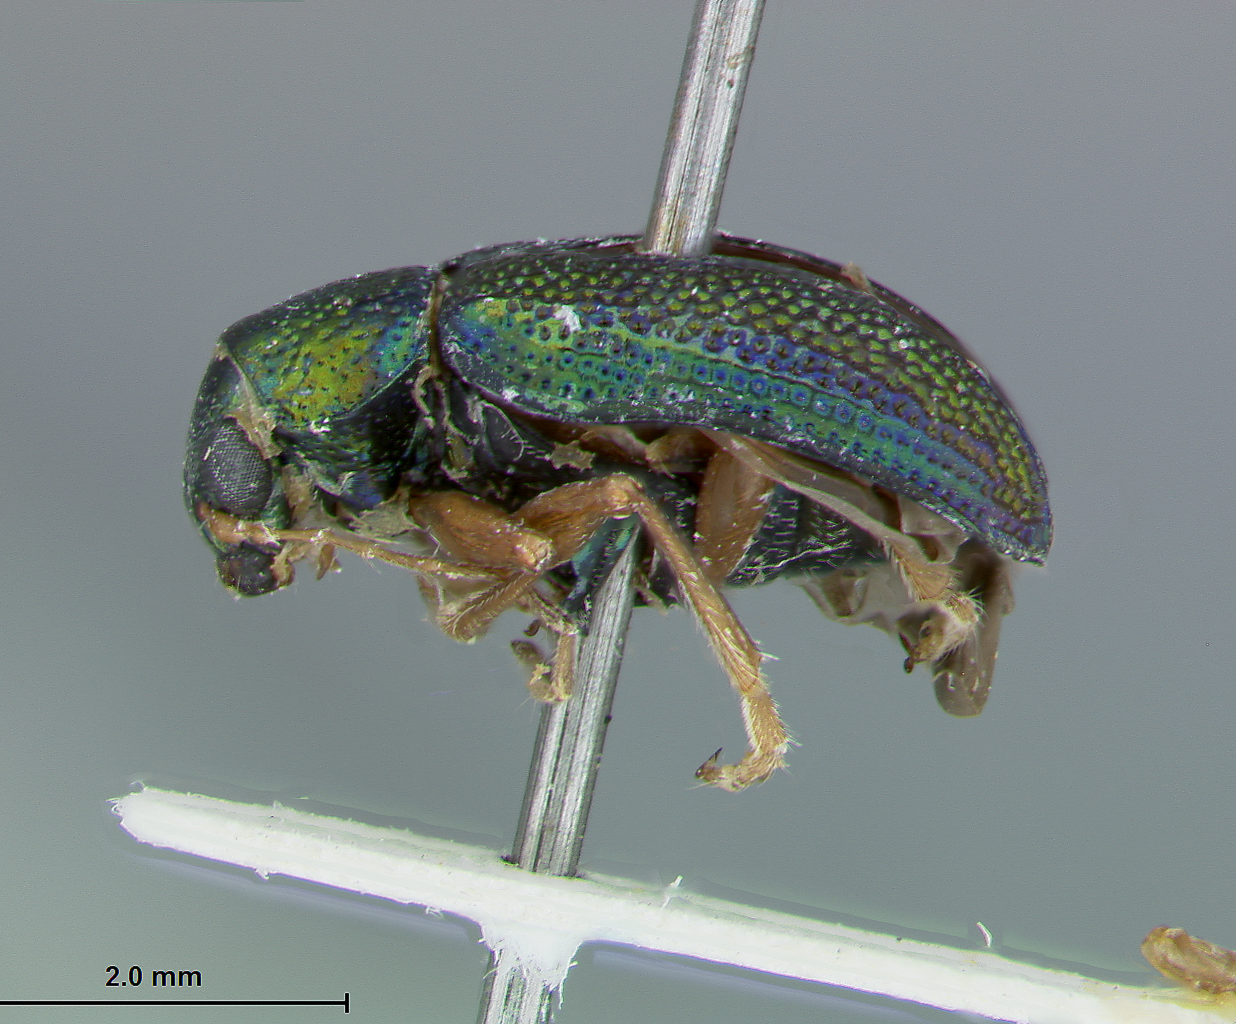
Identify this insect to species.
Colaspis atkinsoni
